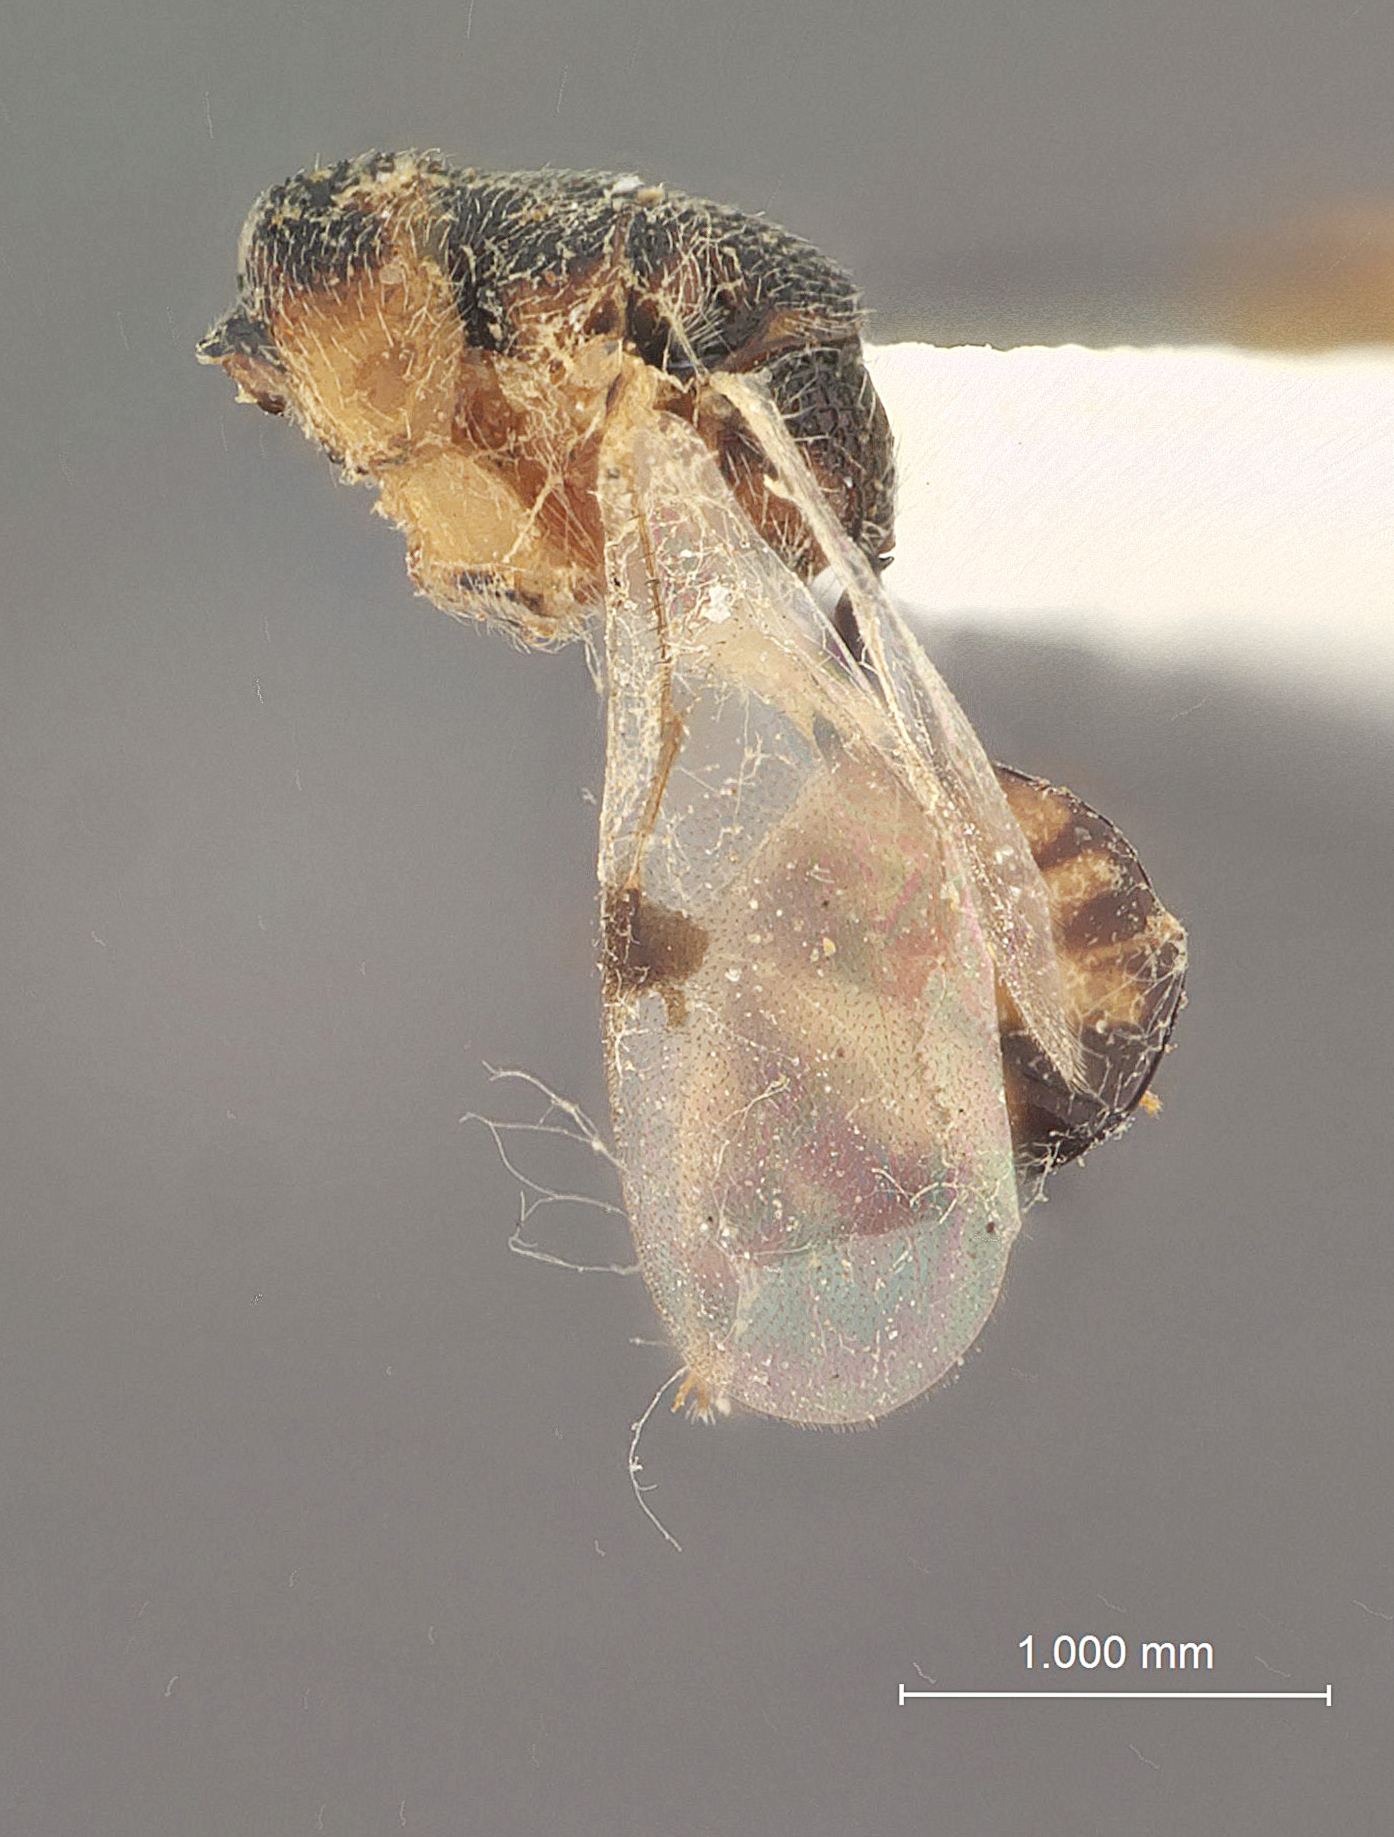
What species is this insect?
Prodecatoma beesoni
